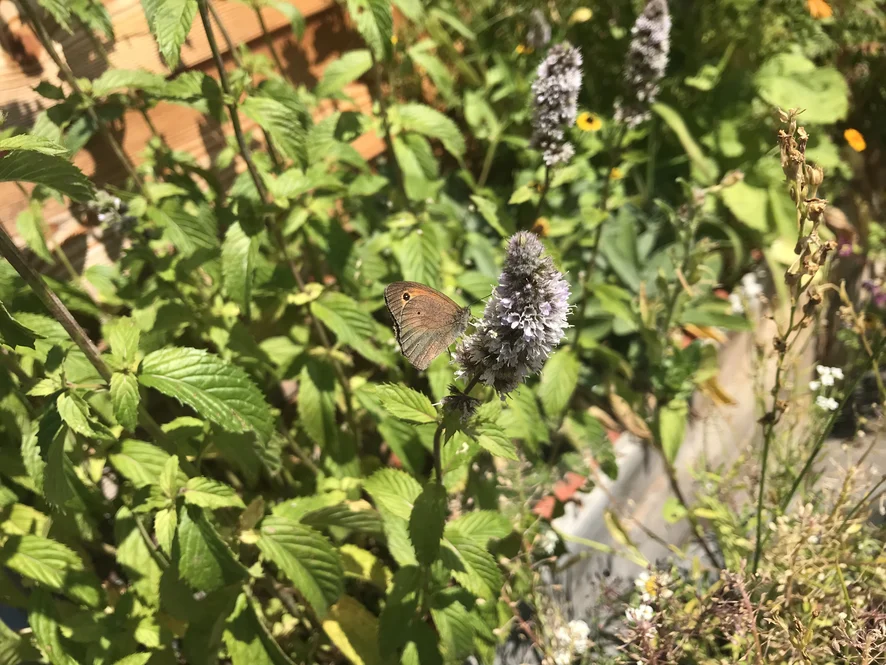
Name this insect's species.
Aphantopus hyperantus
